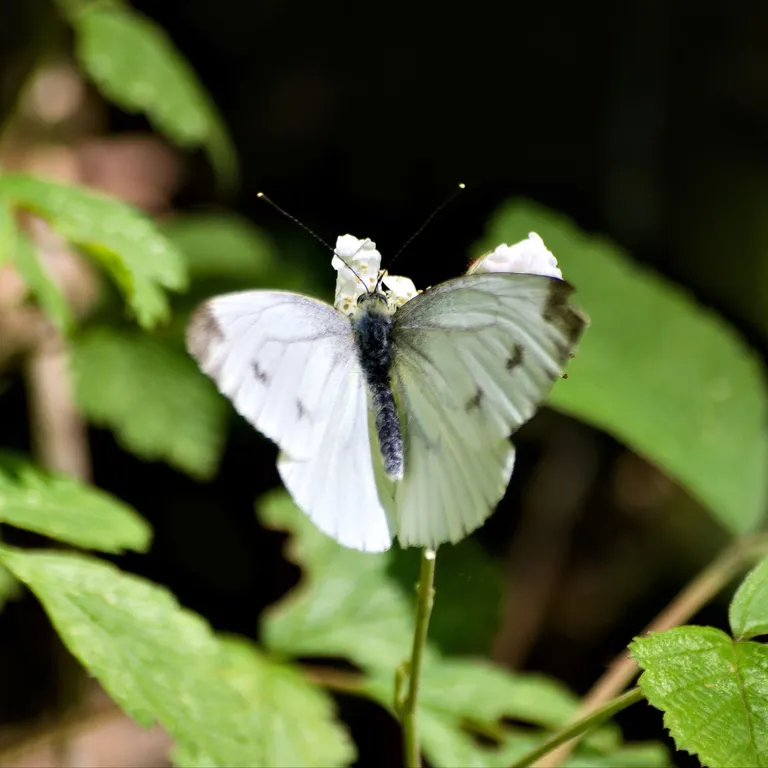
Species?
Pieris napi
